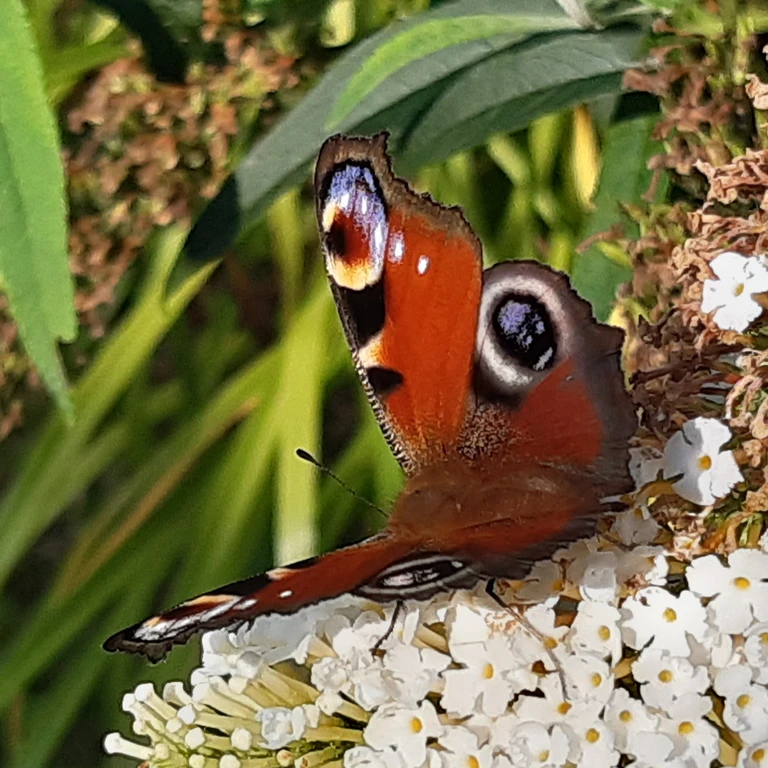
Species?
Aglais io
